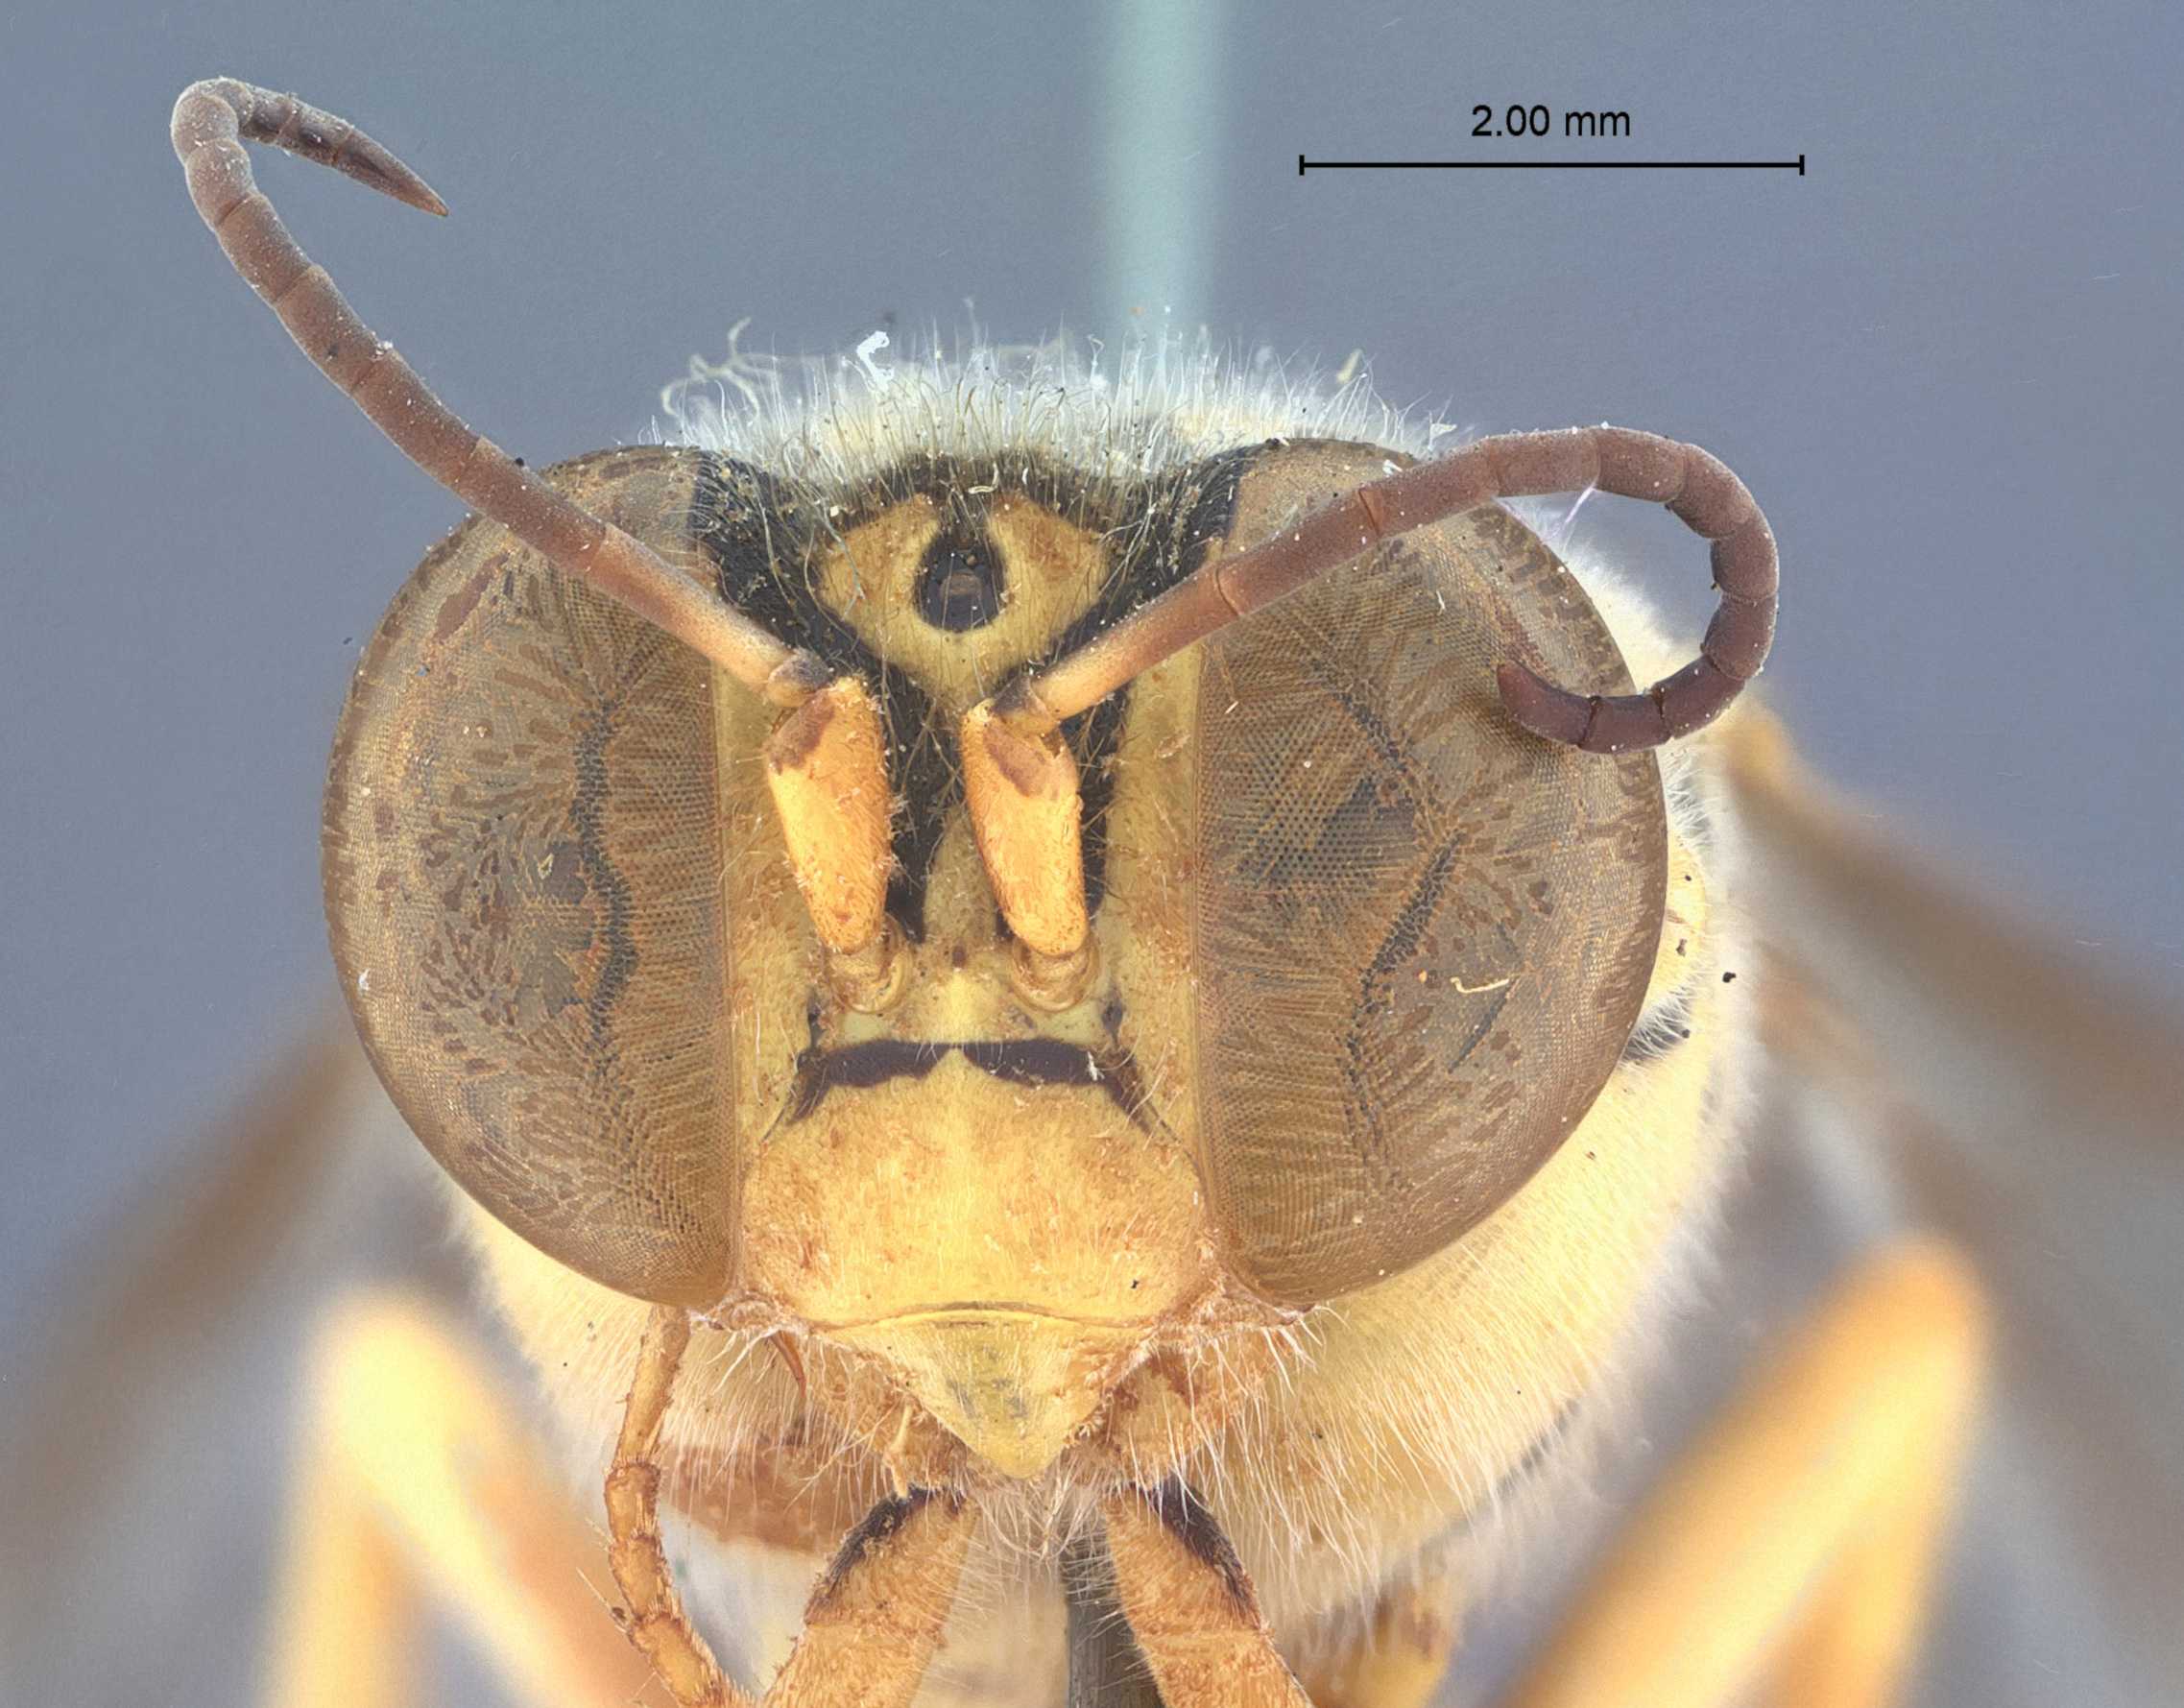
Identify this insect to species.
Stictiella callista
